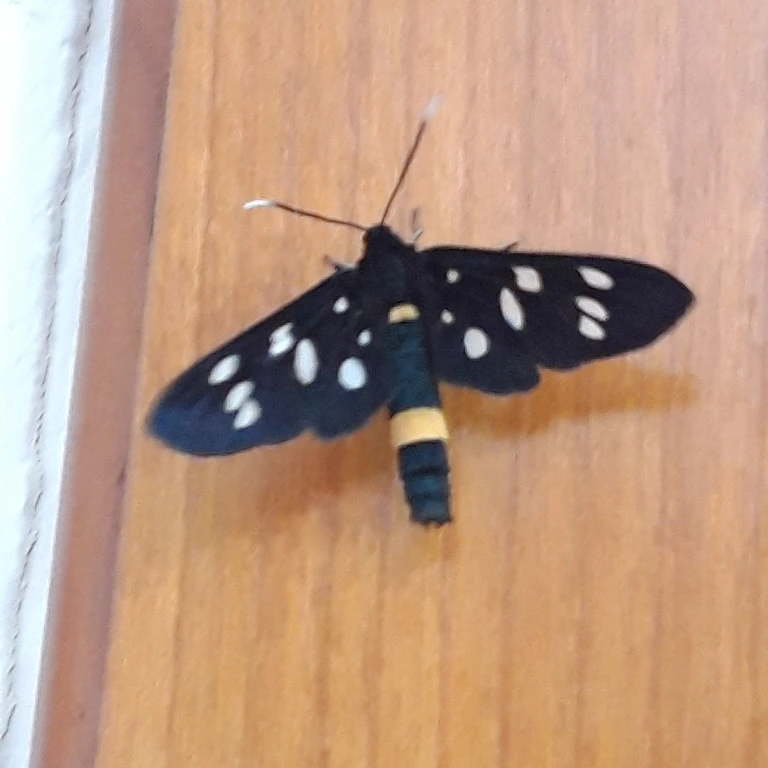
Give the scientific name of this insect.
Amata phegea
